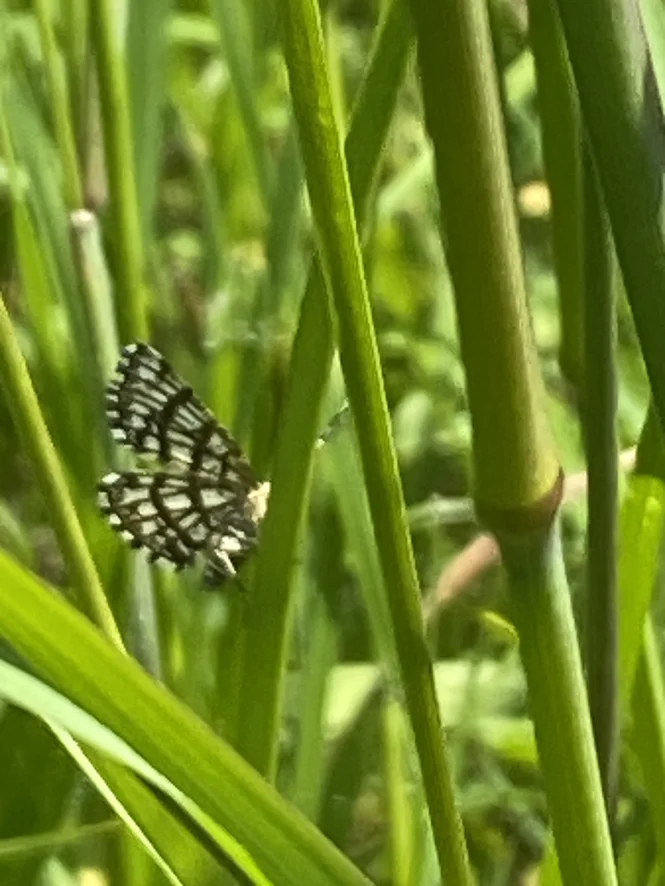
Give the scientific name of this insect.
Chiasmia clathrata
